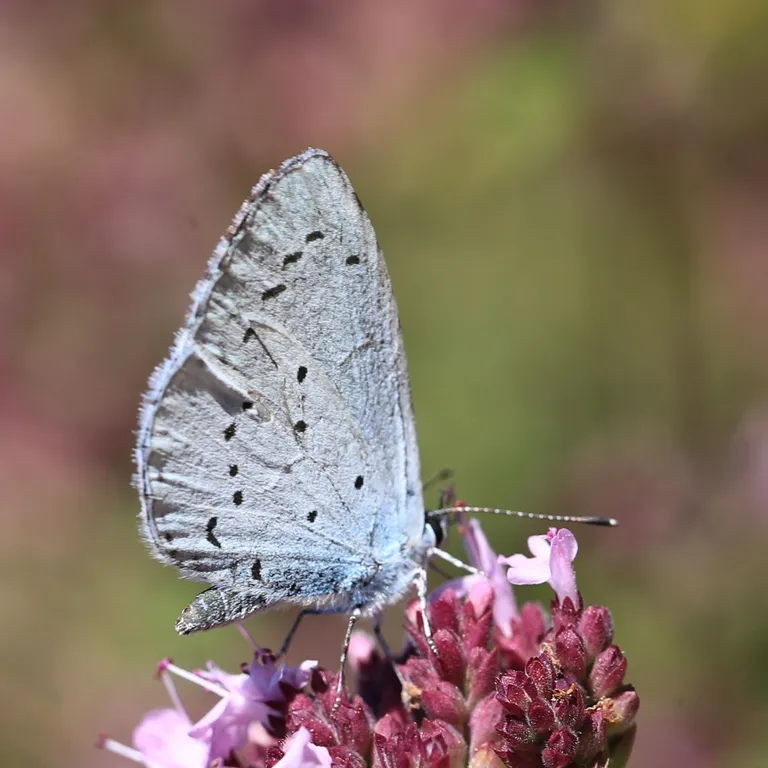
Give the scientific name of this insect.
Celastrina argiolus
